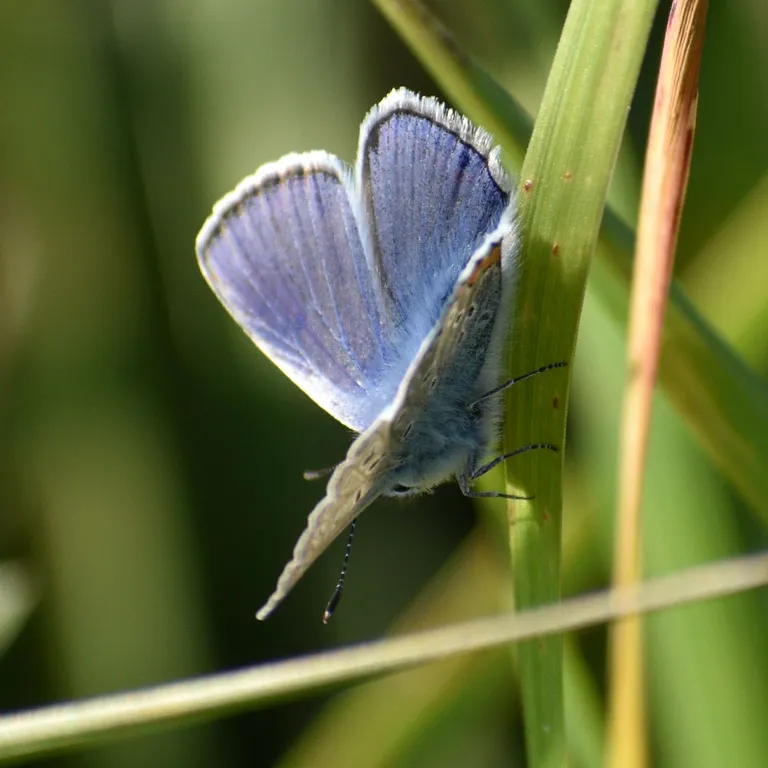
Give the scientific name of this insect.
Polyommatus icarus
